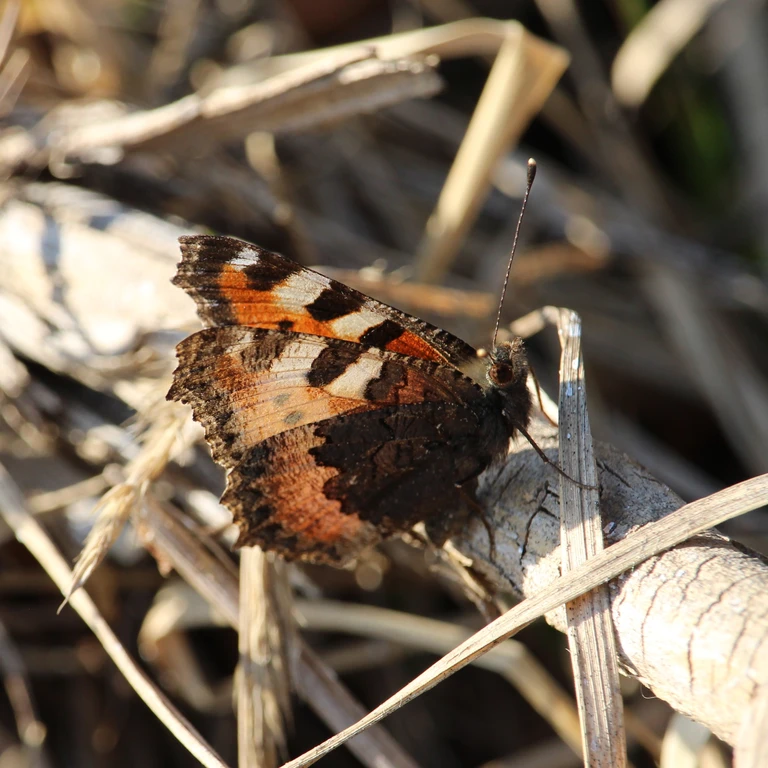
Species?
Aglais urticae
